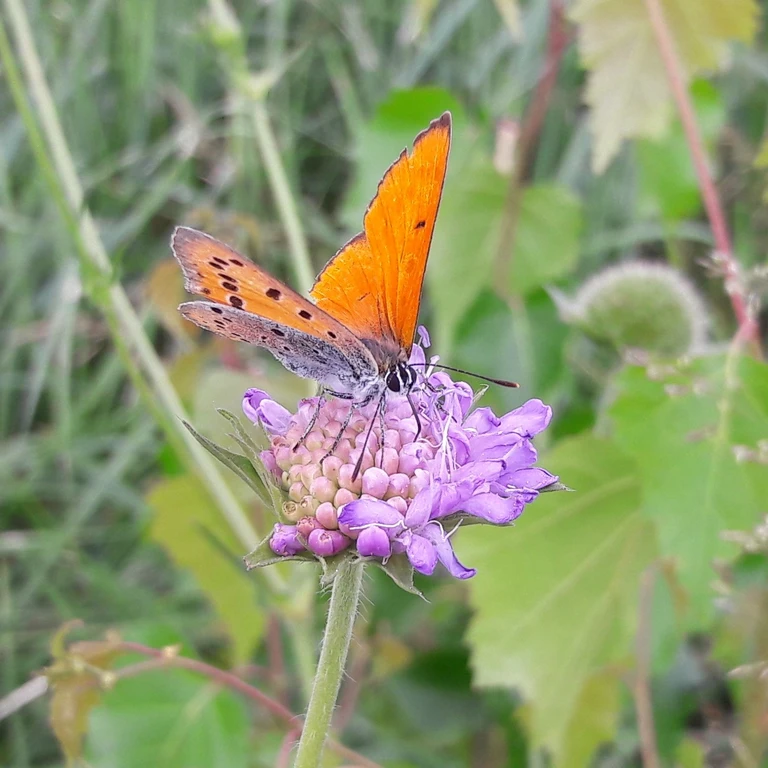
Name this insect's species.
Lycaena dispar
